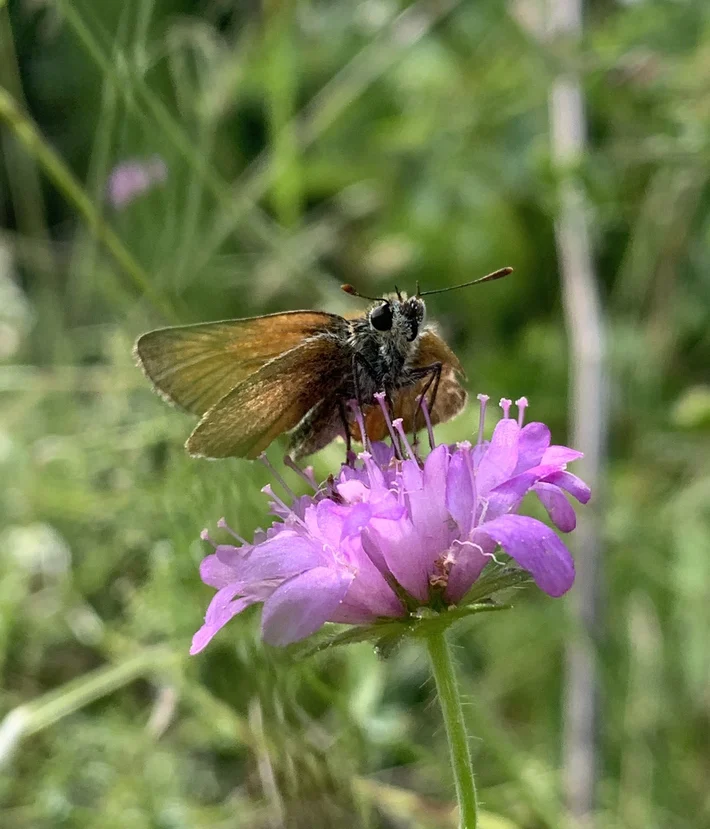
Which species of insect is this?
Thymelicus sylvestris
